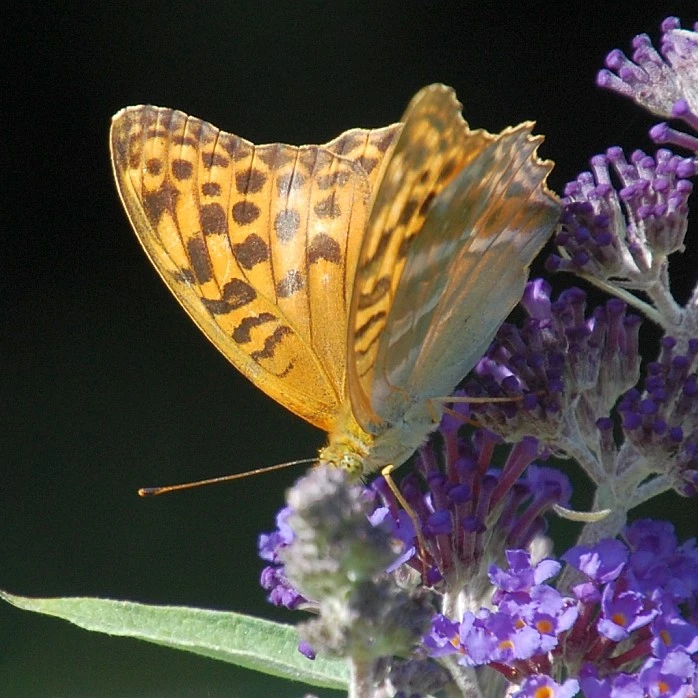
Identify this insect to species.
Argynnis paphia
